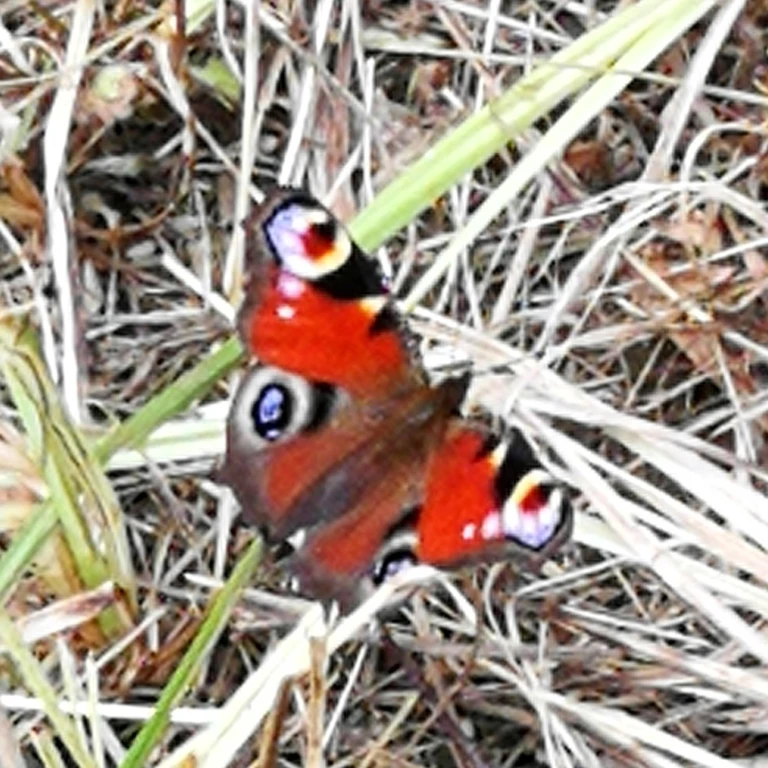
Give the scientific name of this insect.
Aglais io
